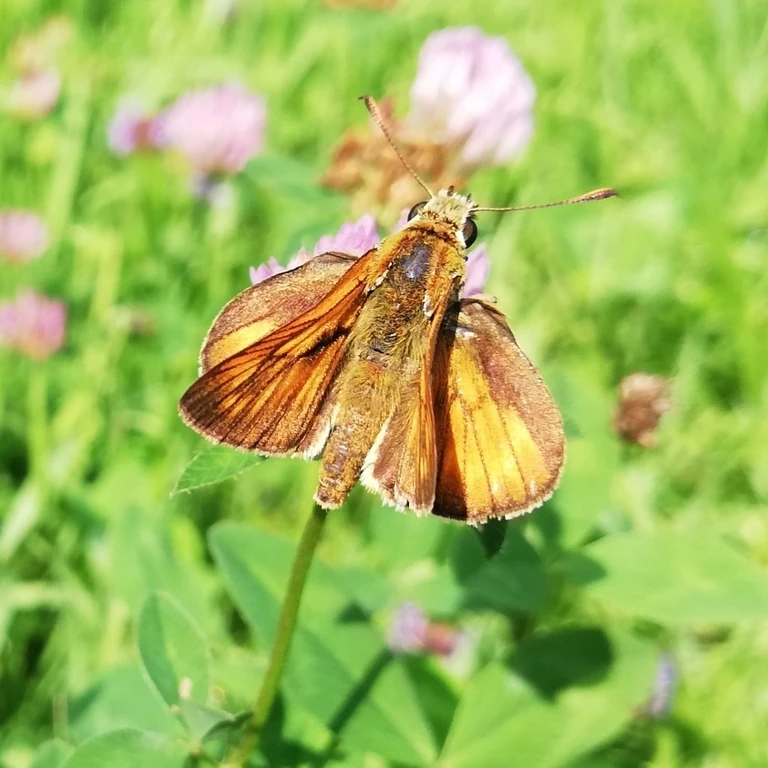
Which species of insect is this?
Ochlodes sylvanus (also Ochlodes venata)
